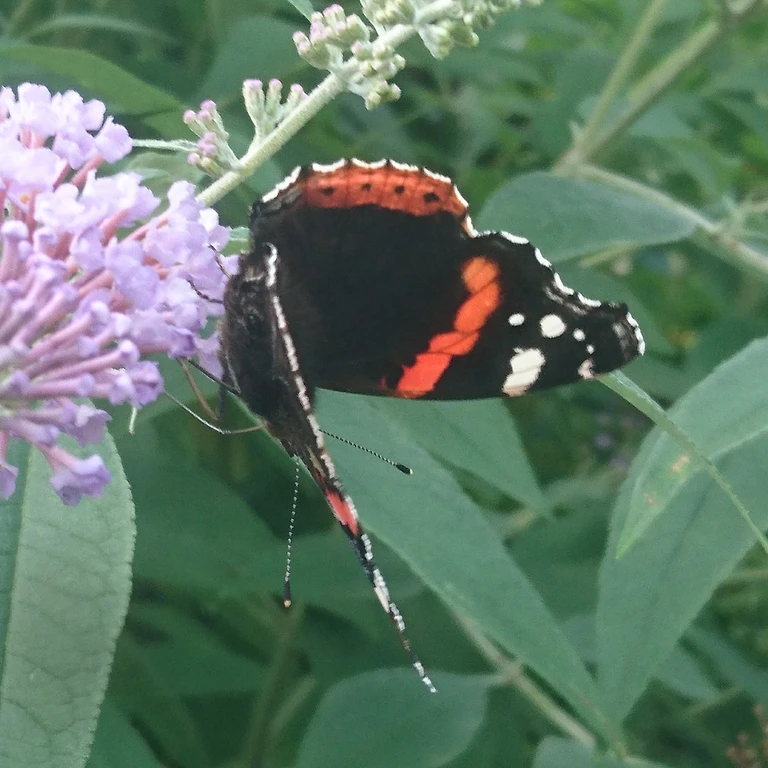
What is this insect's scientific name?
Vanessa atalanta
